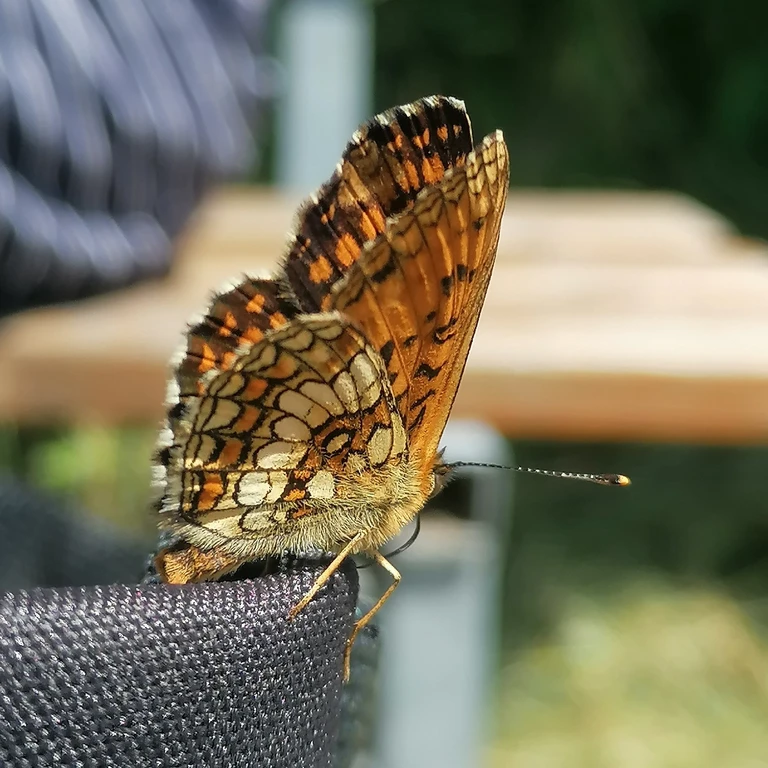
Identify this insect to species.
Melitaea athalia
